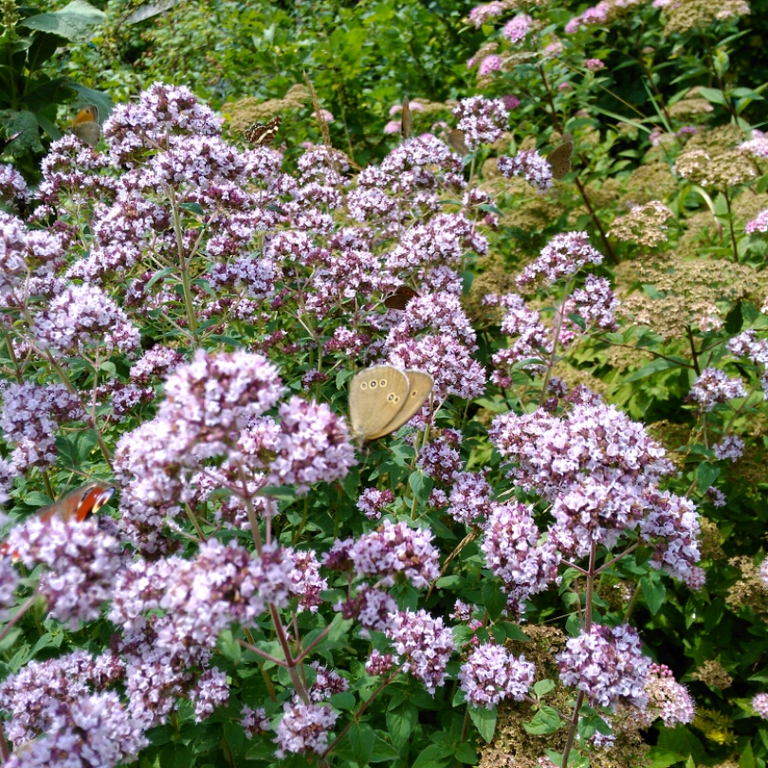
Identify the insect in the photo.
Aphantopus hyperantus
